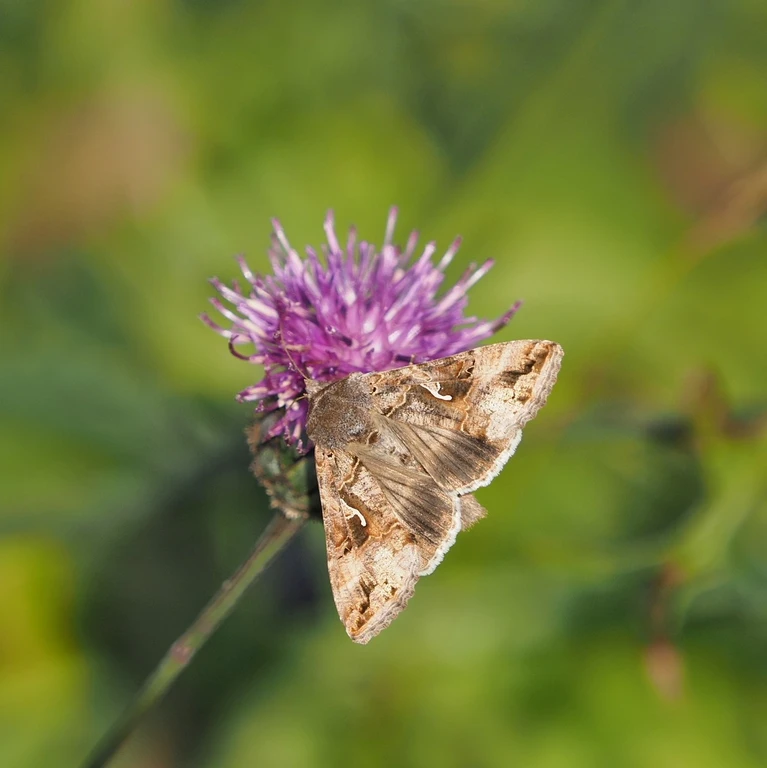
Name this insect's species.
Autographa gamma
